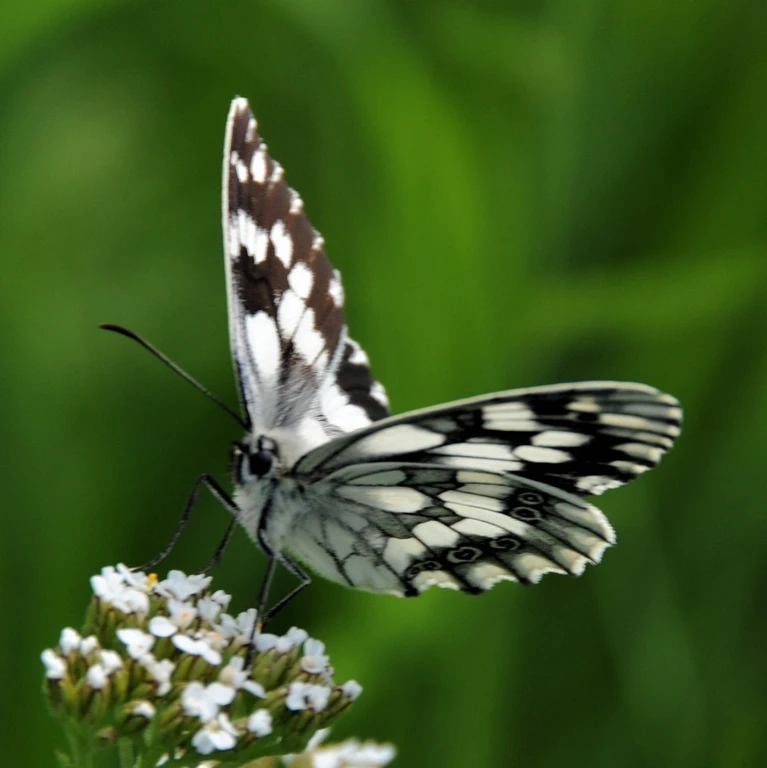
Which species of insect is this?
Melanargia galathea
